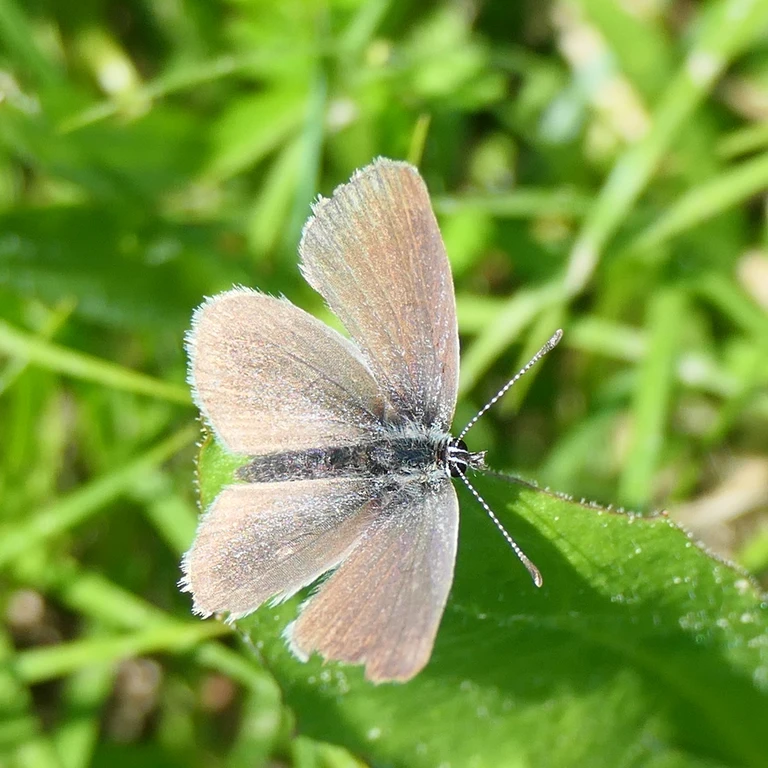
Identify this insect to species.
Cupido minimus
